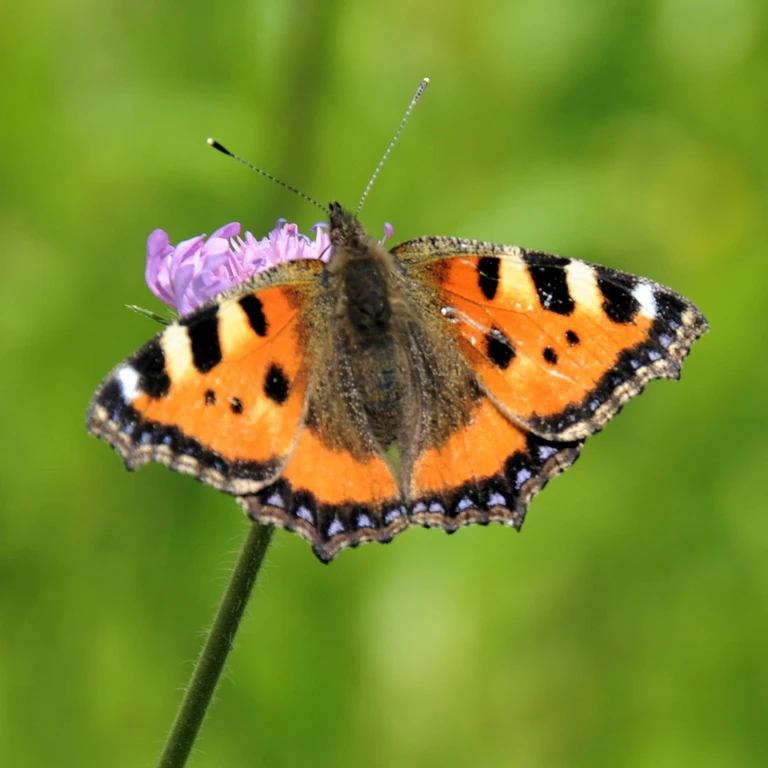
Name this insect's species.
Aglais urticae
